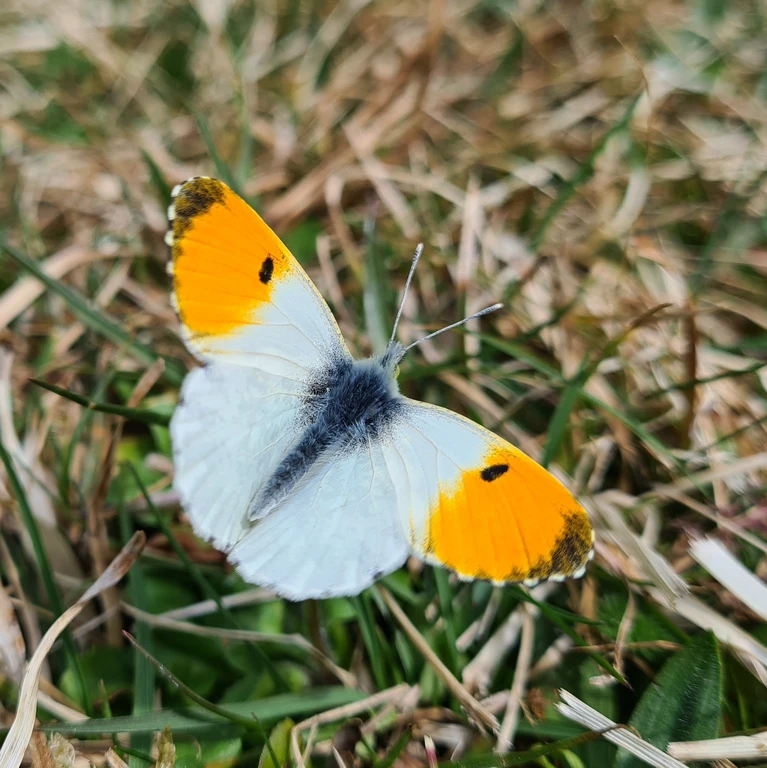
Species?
Anthocharis cardamines
